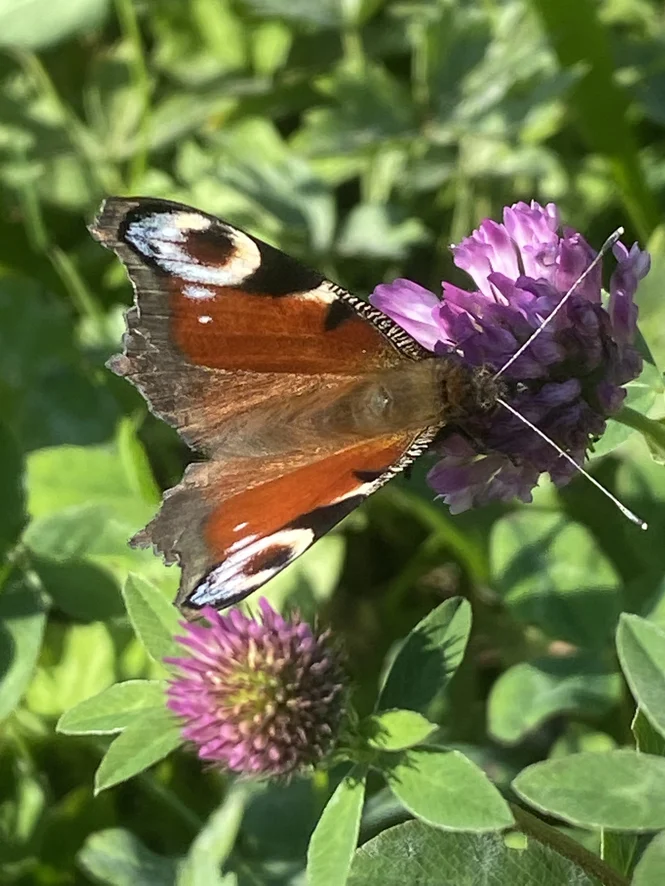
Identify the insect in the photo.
Aglais io
